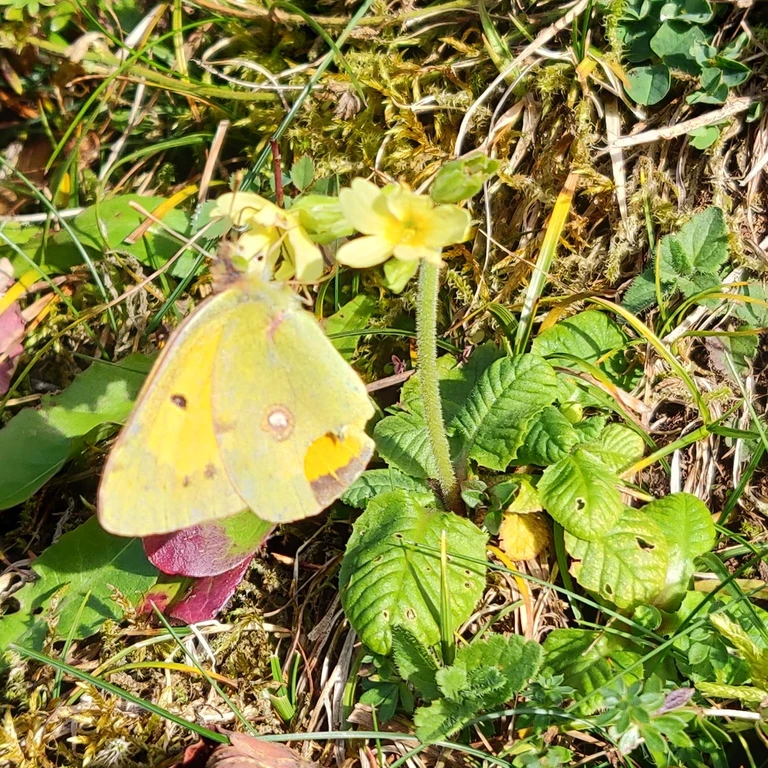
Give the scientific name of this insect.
Colias croceus
